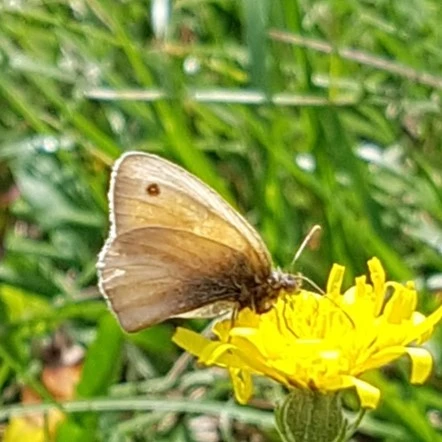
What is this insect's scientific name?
Maniola jurtina
